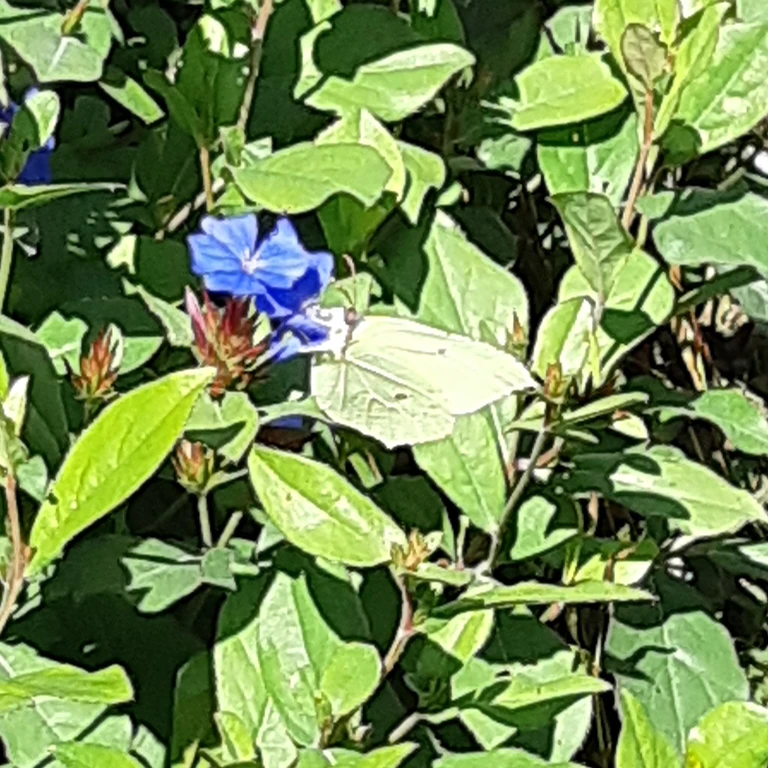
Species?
Gonepteryx rhamni
